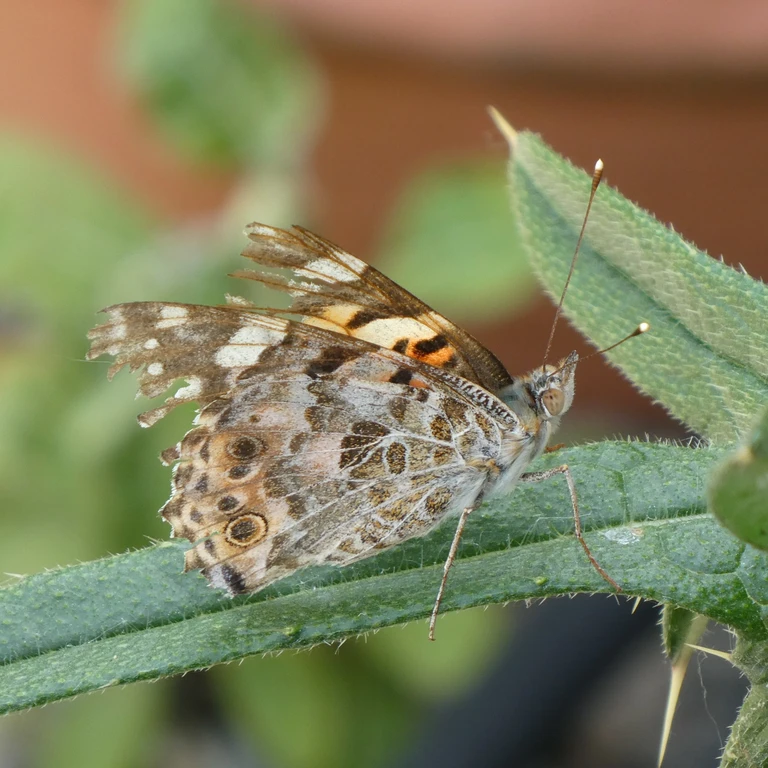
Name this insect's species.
Vanessa cardui
